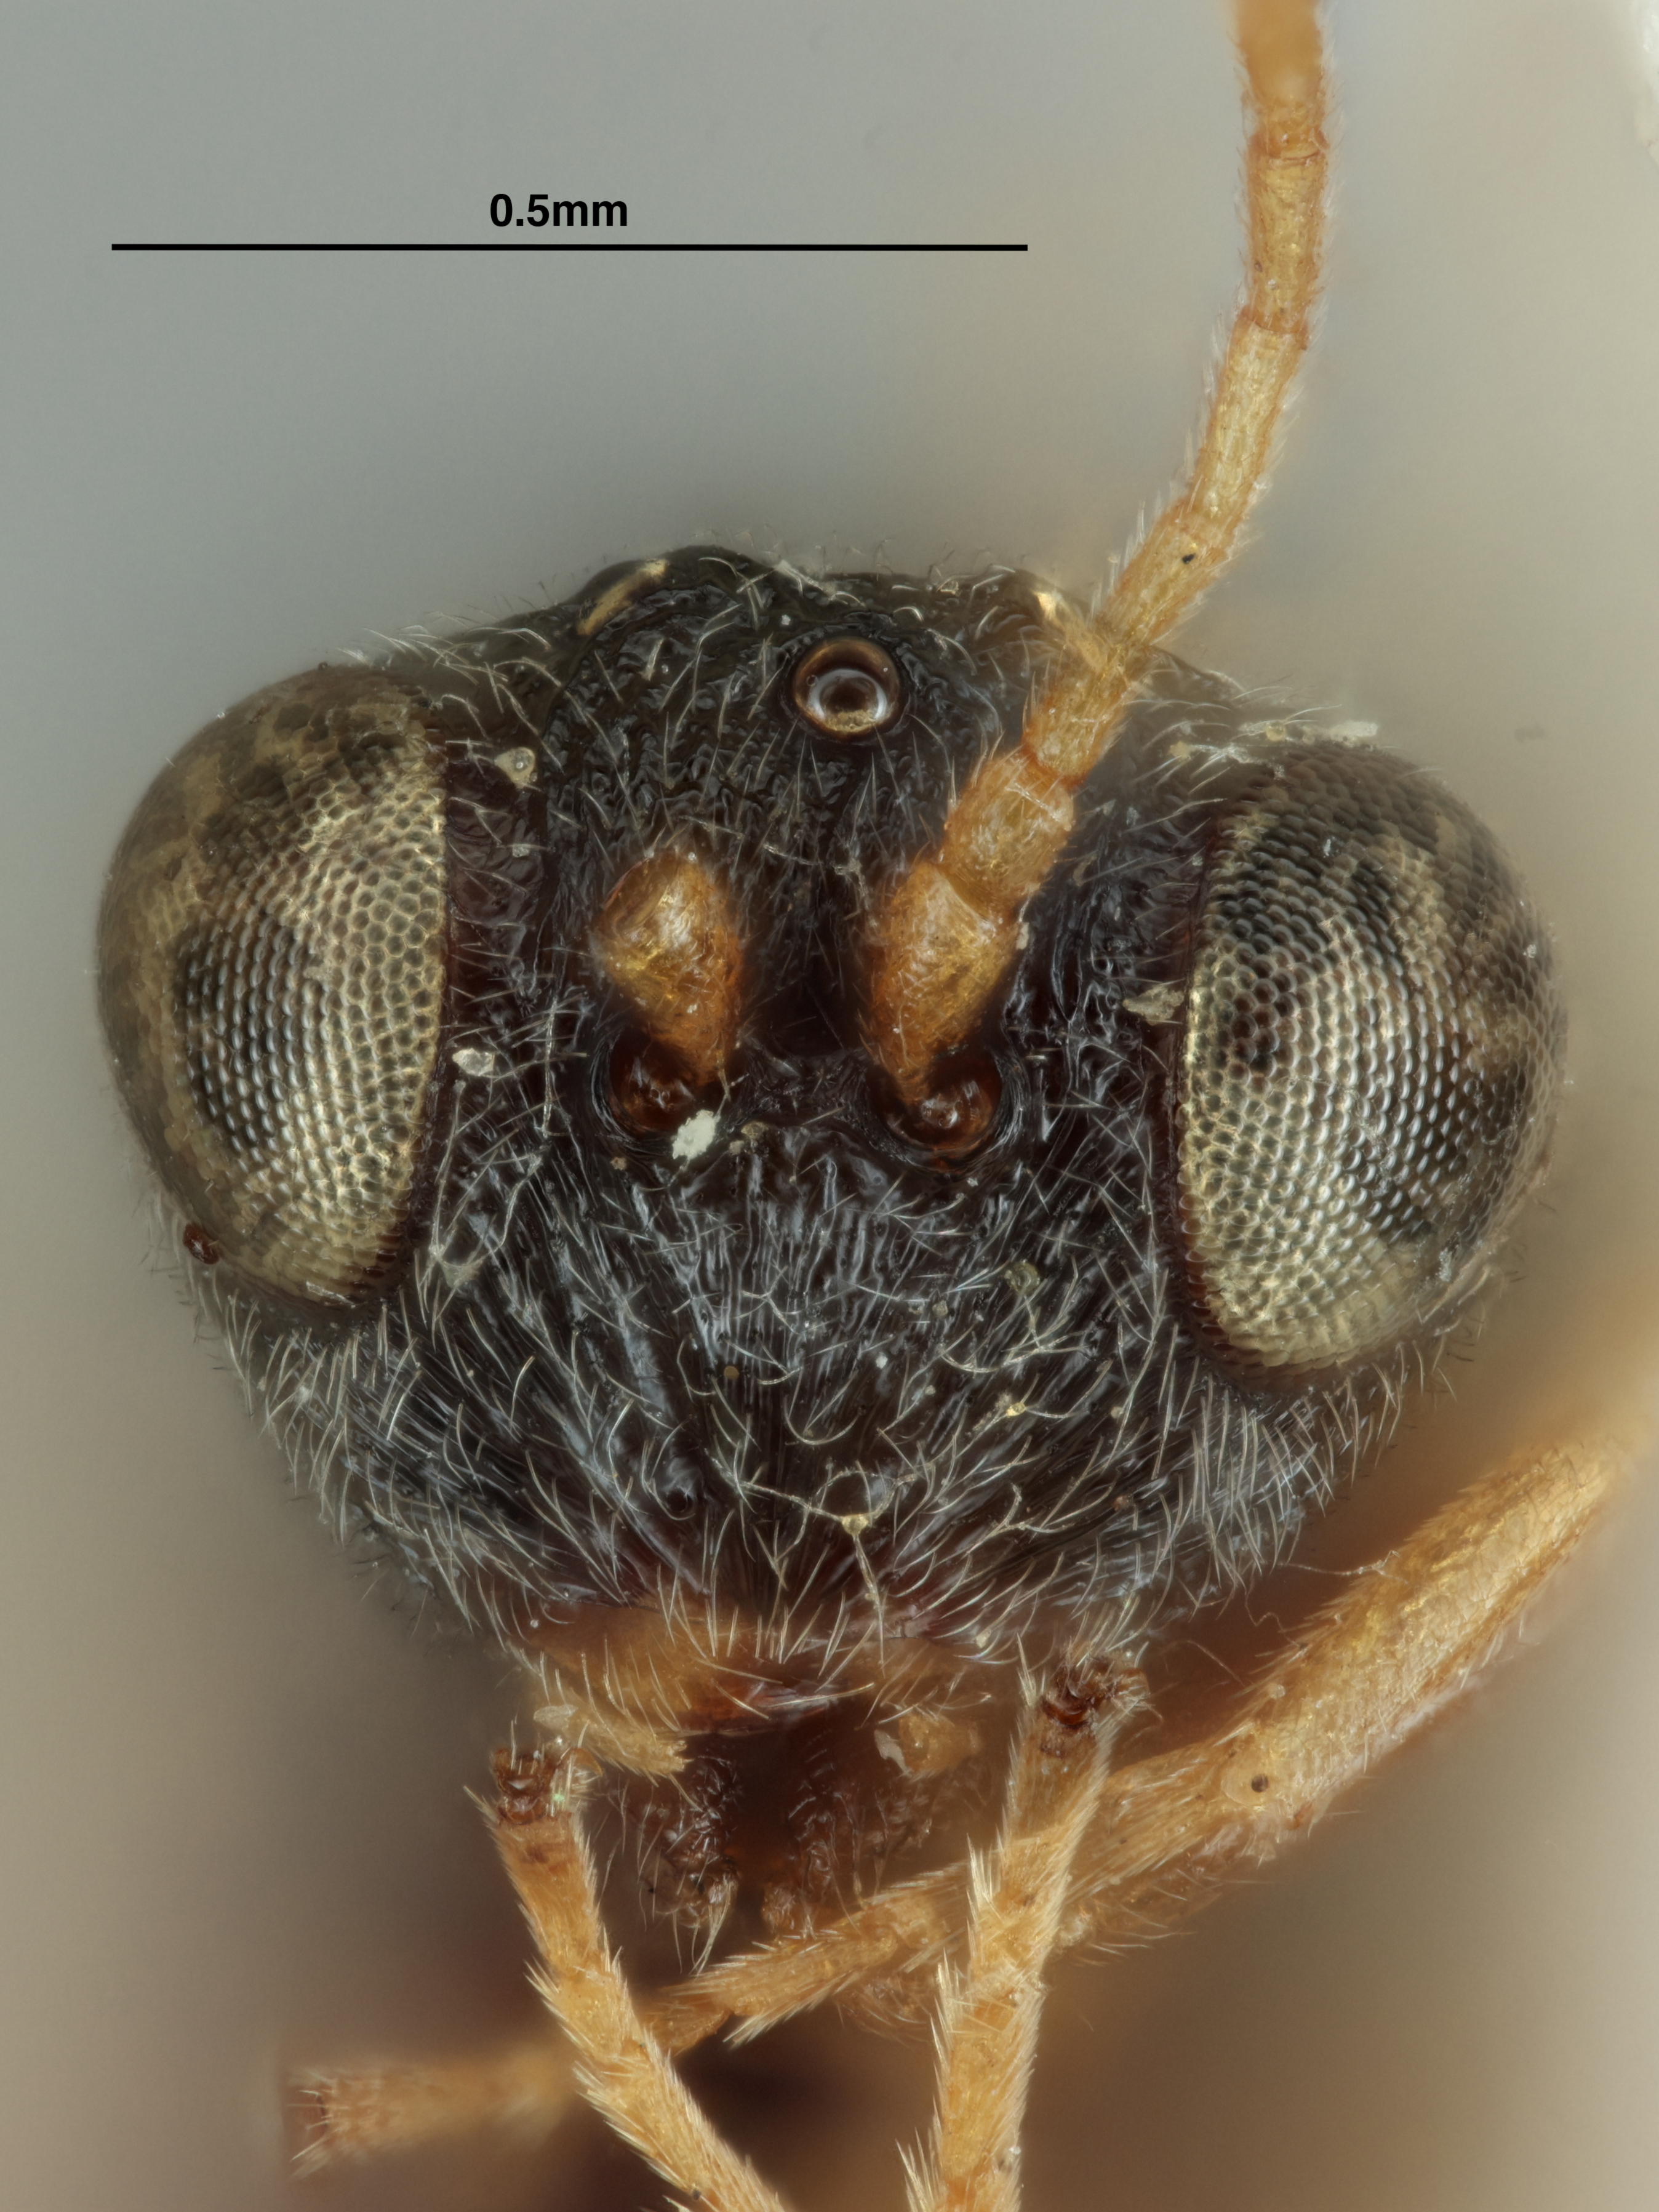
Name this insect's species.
Synergus hakonensis
